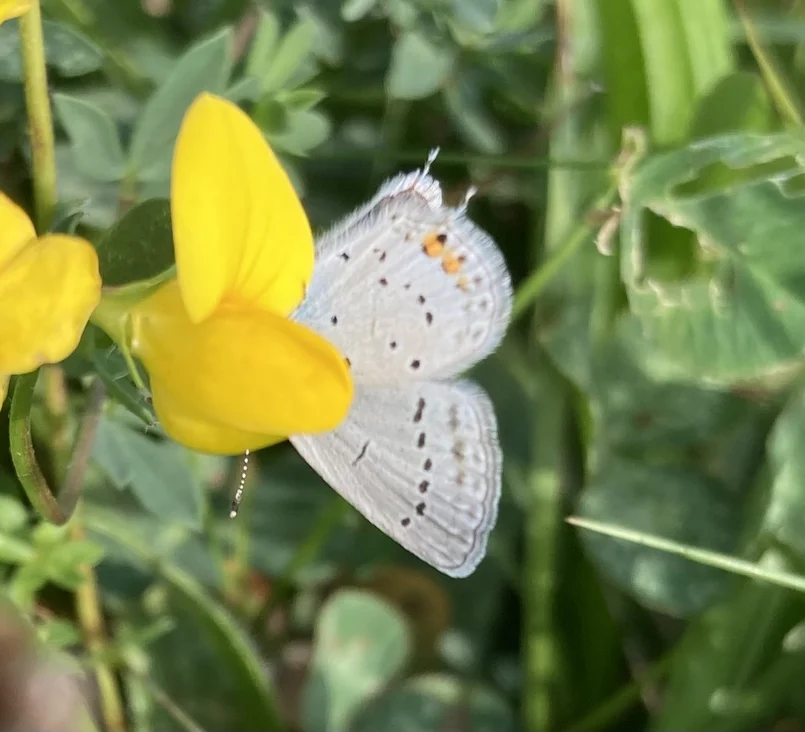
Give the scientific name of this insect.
Cupido argiades (also Elkalyce argiades)
